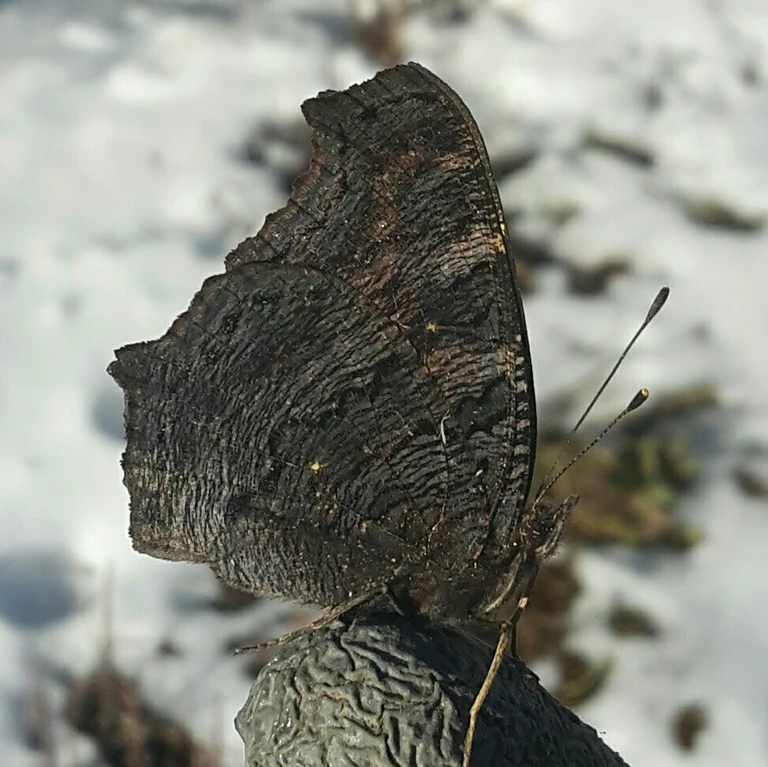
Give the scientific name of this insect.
Aglais io
